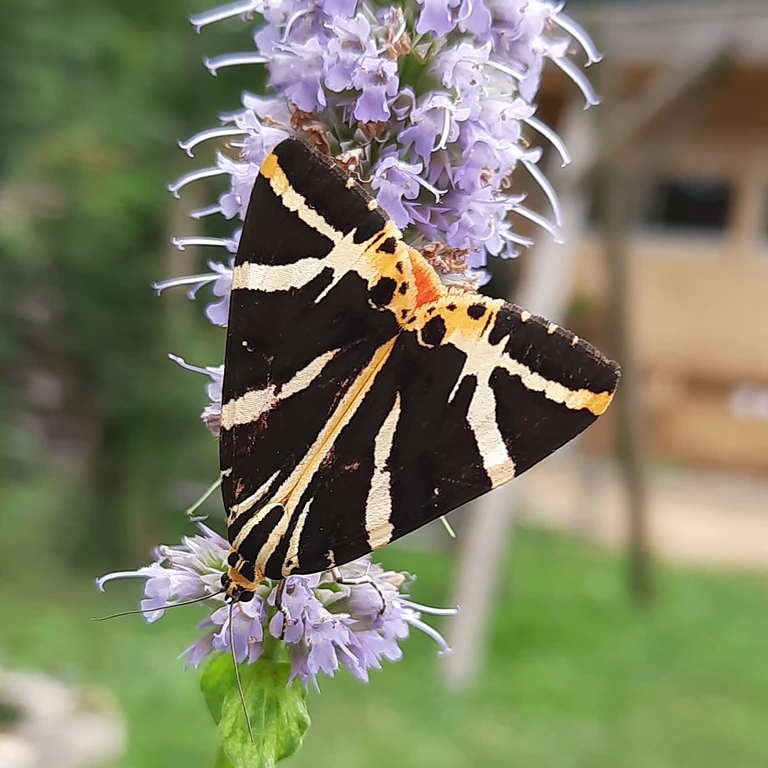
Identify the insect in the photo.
Euplagia quadripunctaria
